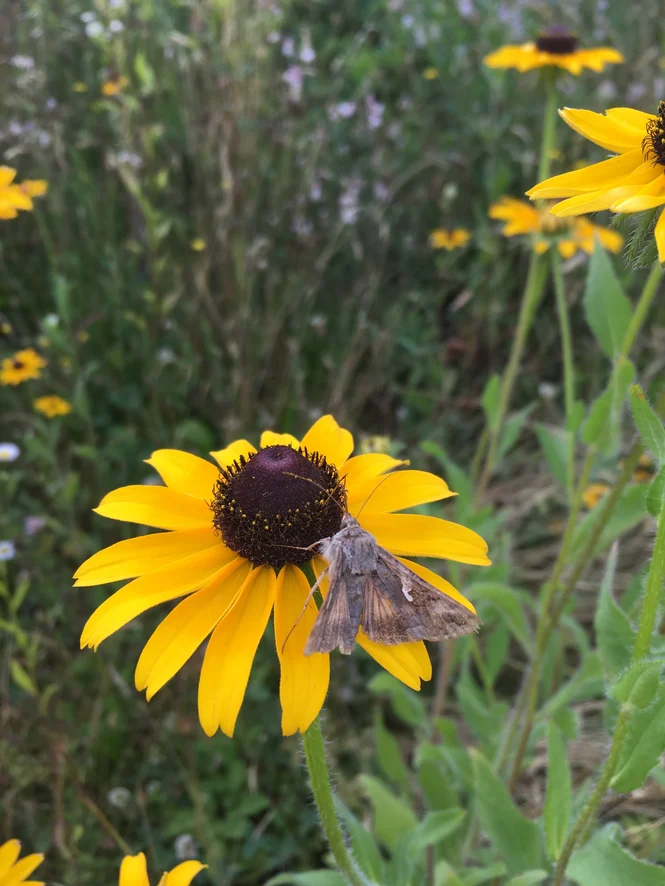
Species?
Autographa gamma
